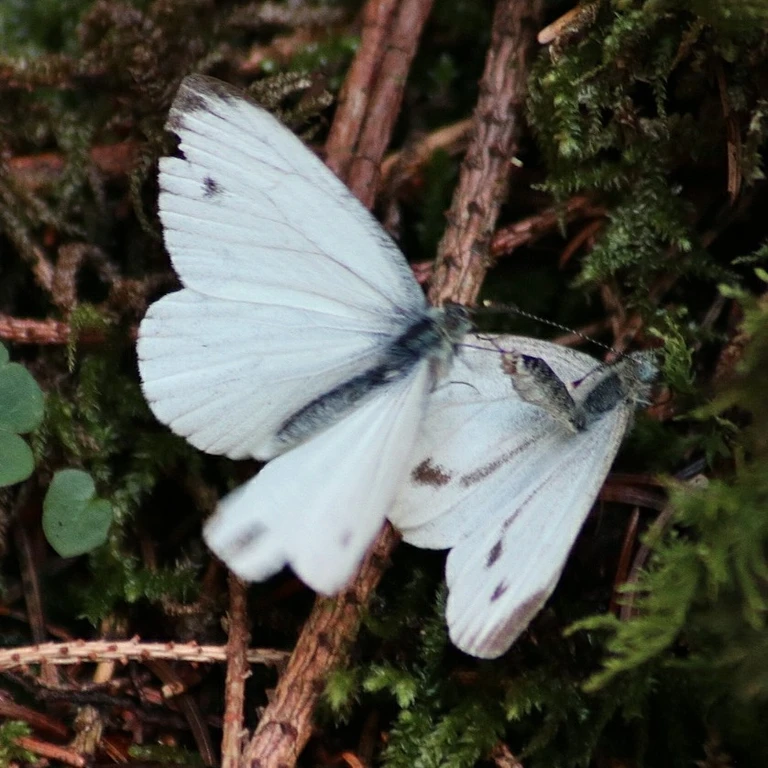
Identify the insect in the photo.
Pieris napi
